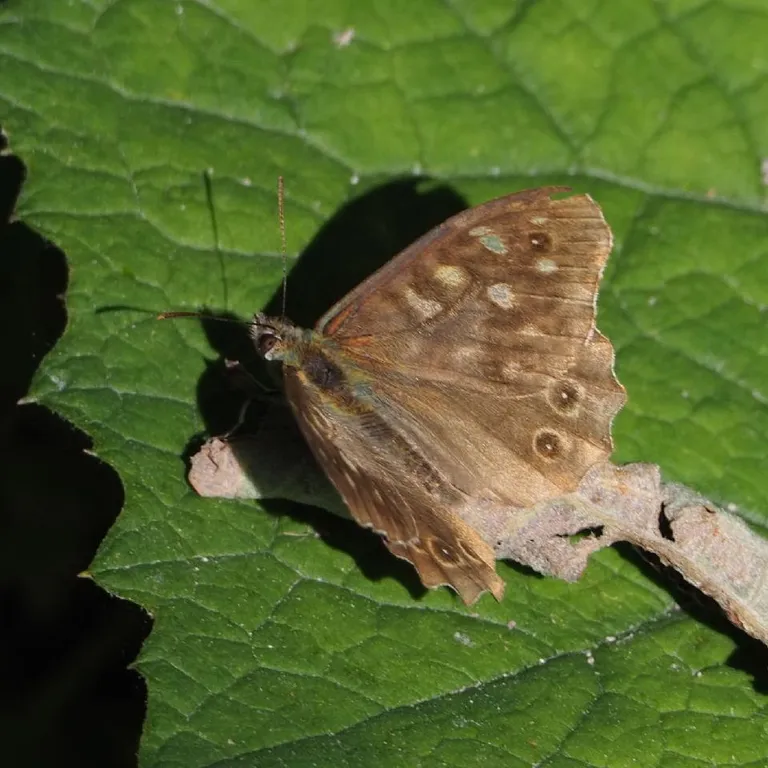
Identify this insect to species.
Pararge aegeria
